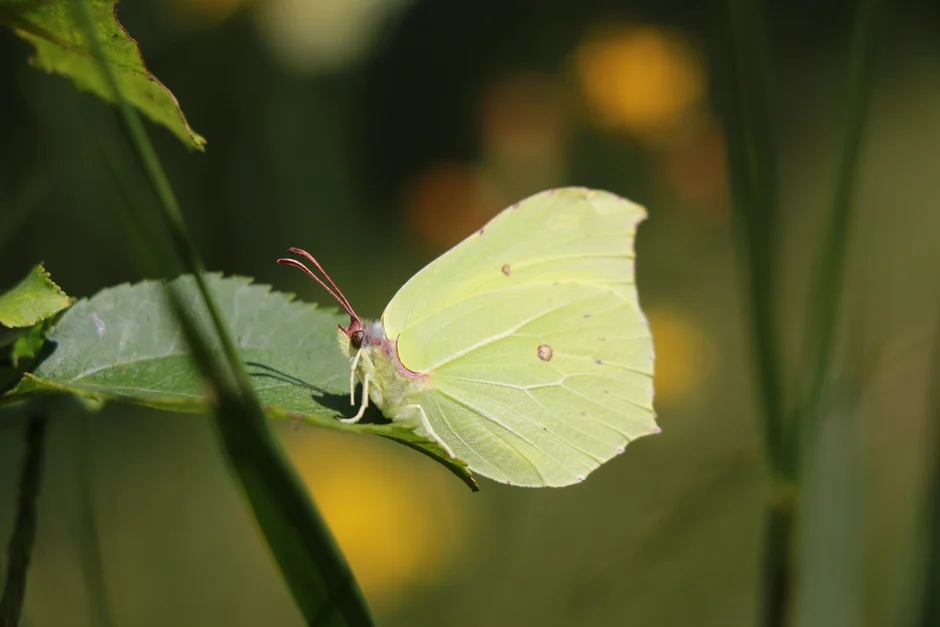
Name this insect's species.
Gonepteryx rhamni
